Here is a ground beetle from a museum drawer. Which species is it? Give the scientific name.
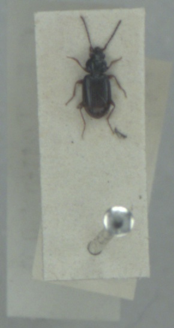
Bembidion guttula
